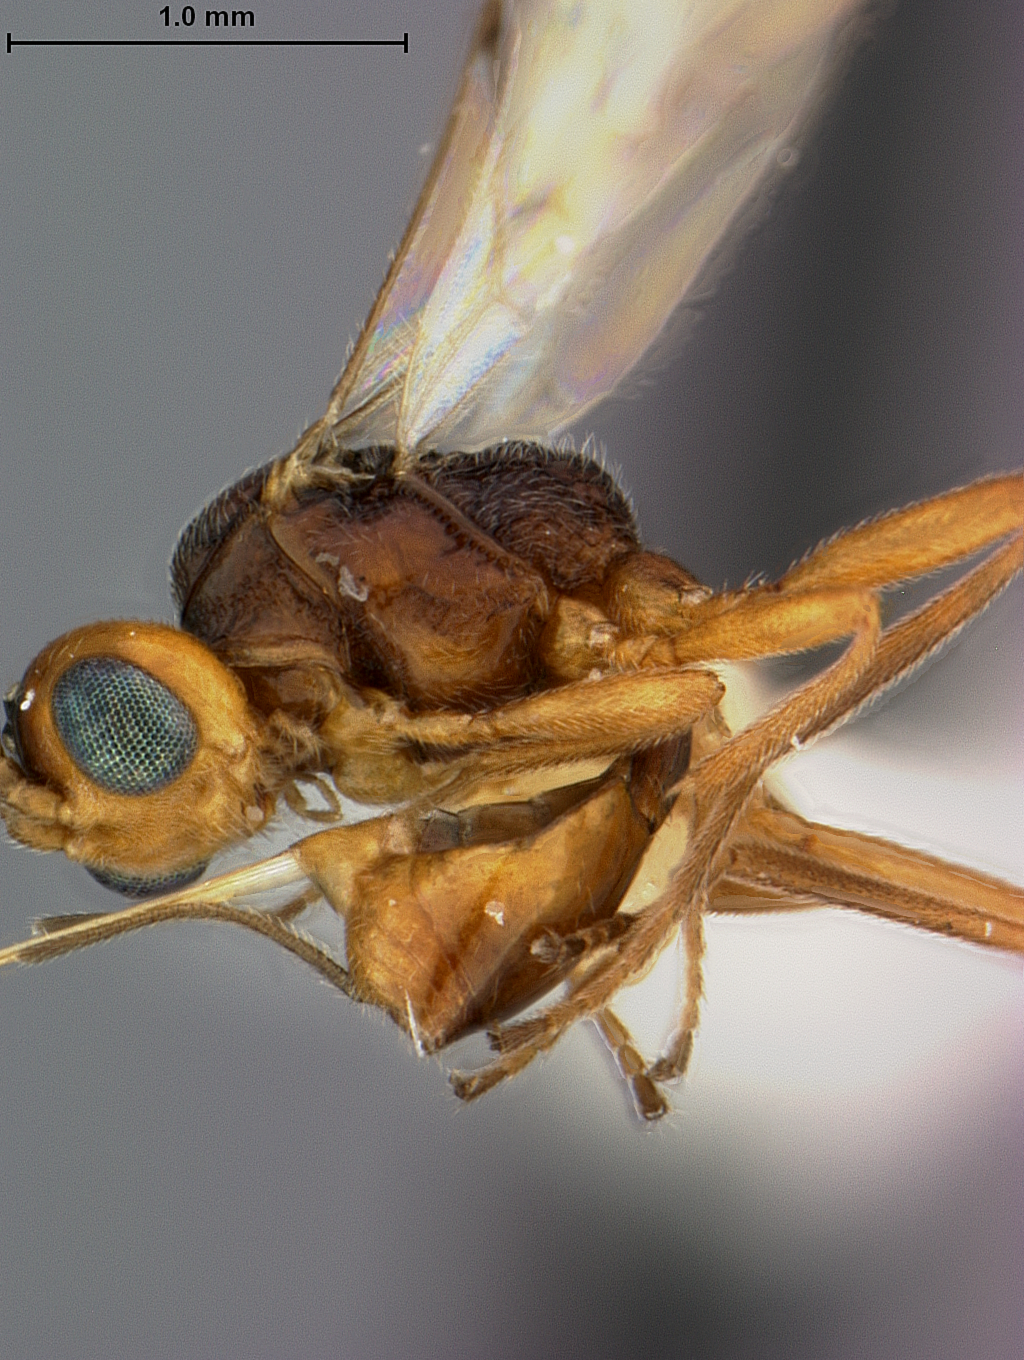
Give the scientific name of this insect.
Microctonus amaraphagus
